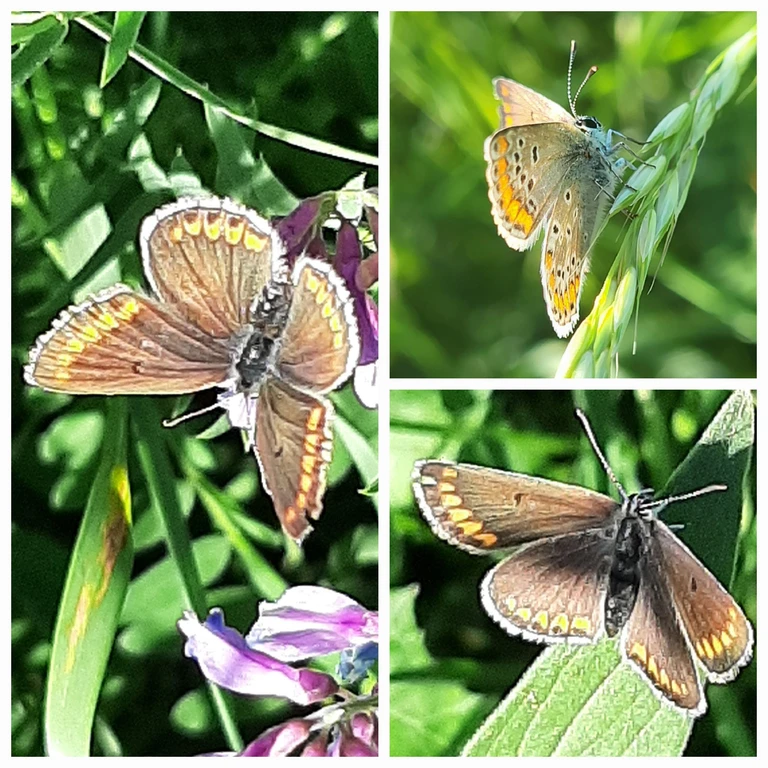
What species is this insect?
Aricia agestis/artaxerxes
